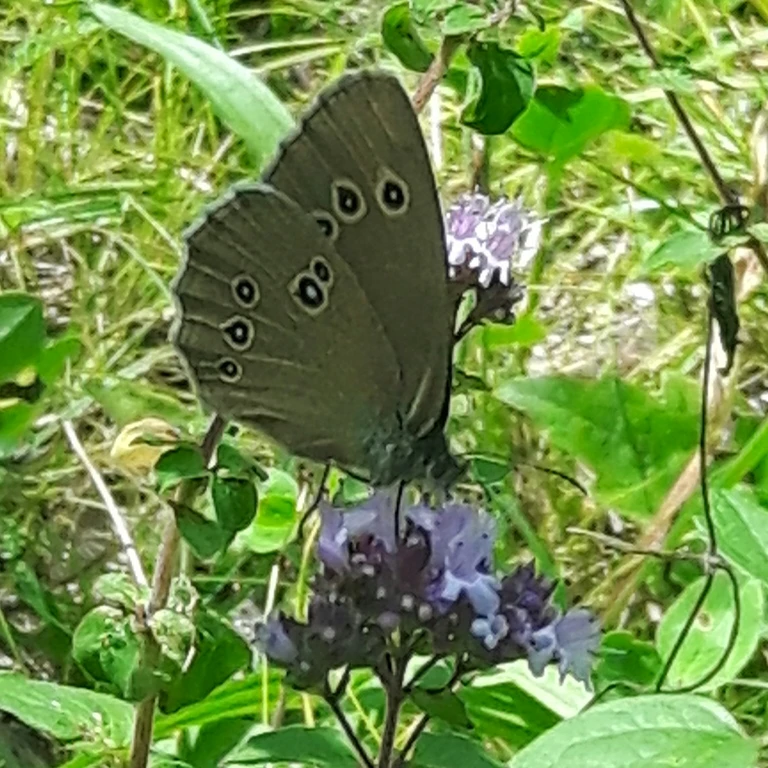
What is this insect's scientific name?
Aphantopus hyperantus
